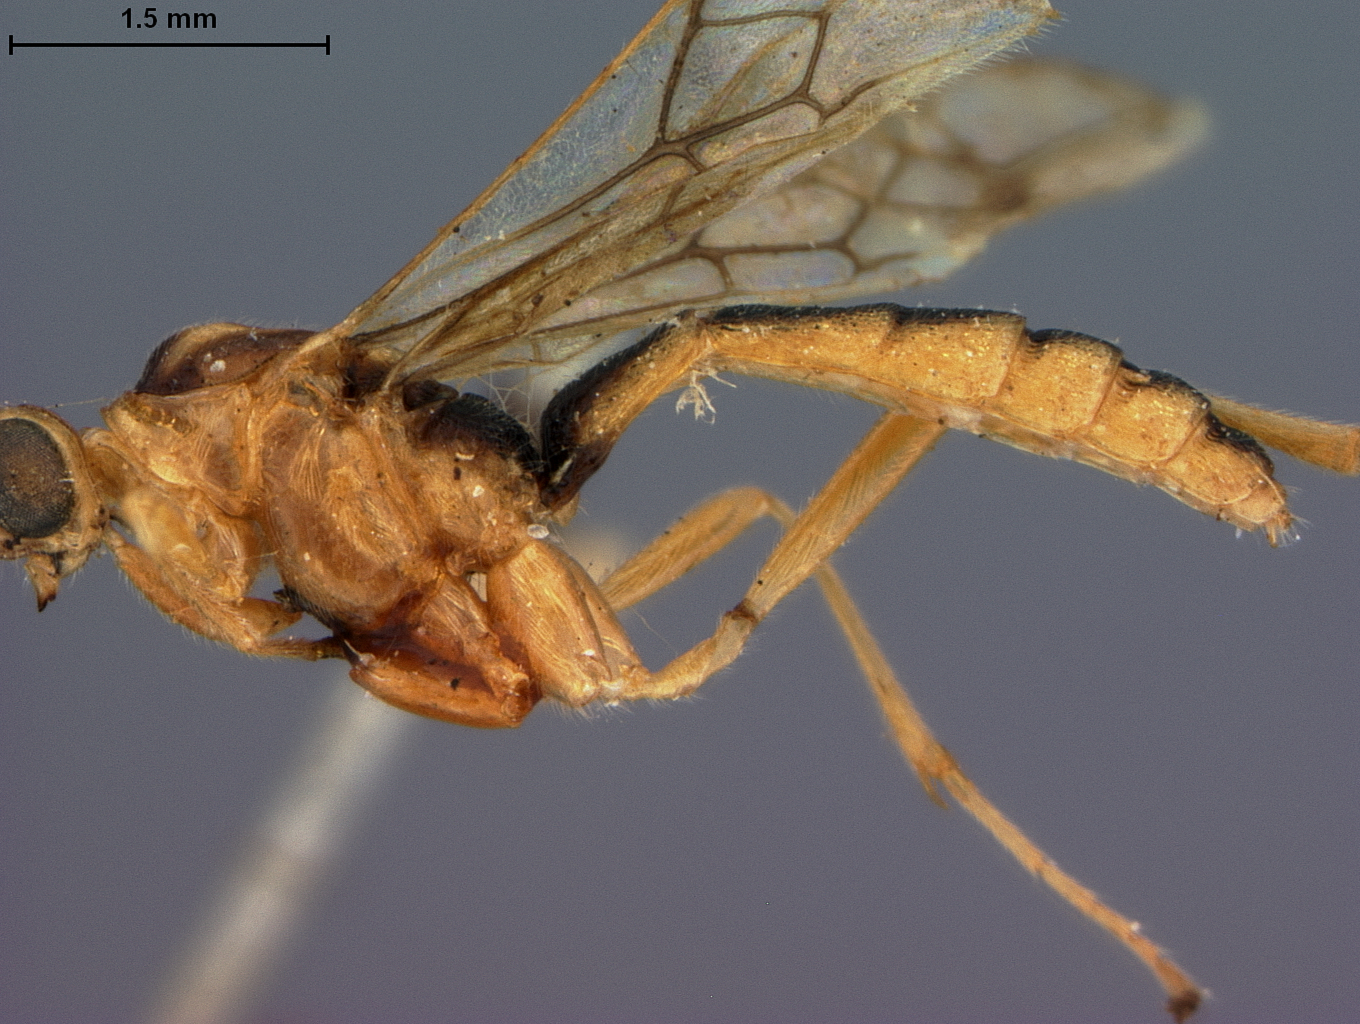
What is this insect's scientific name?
Macrostomionella similis
